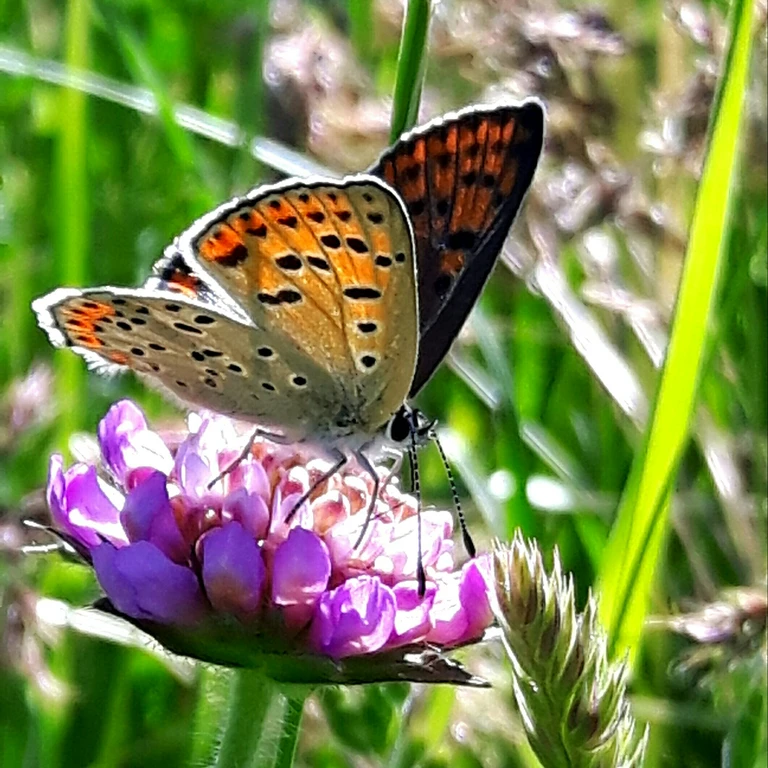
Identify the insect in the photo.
Lycaena tityrus (also Loweia tityrus)
